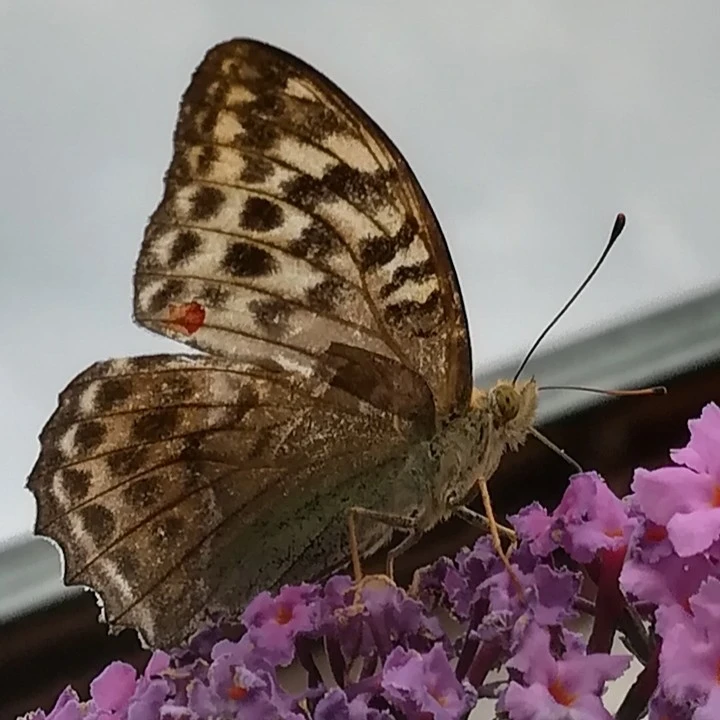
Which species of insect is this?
Argynnis paphia
